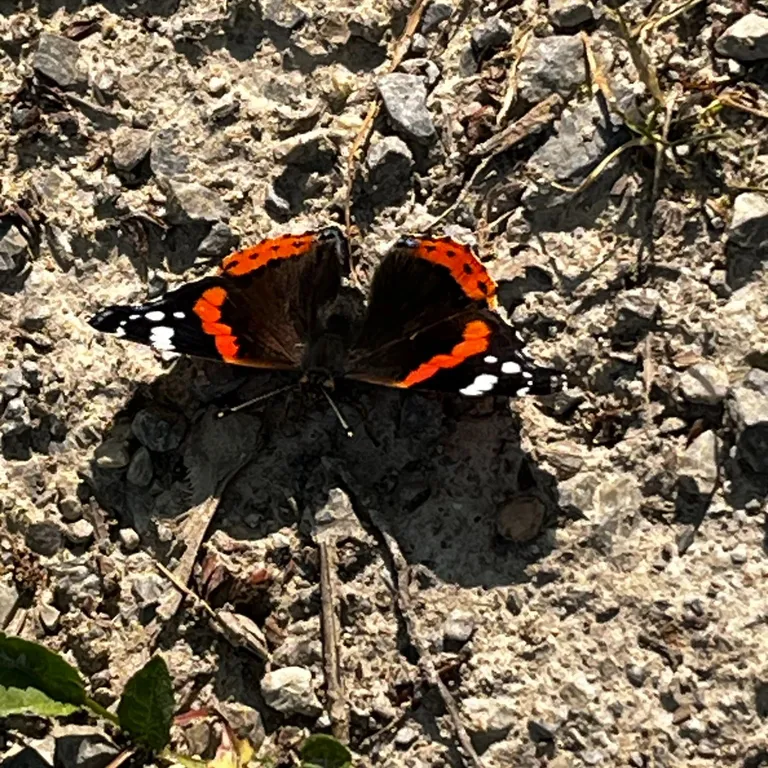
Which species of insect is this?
Vanessa atalanta
